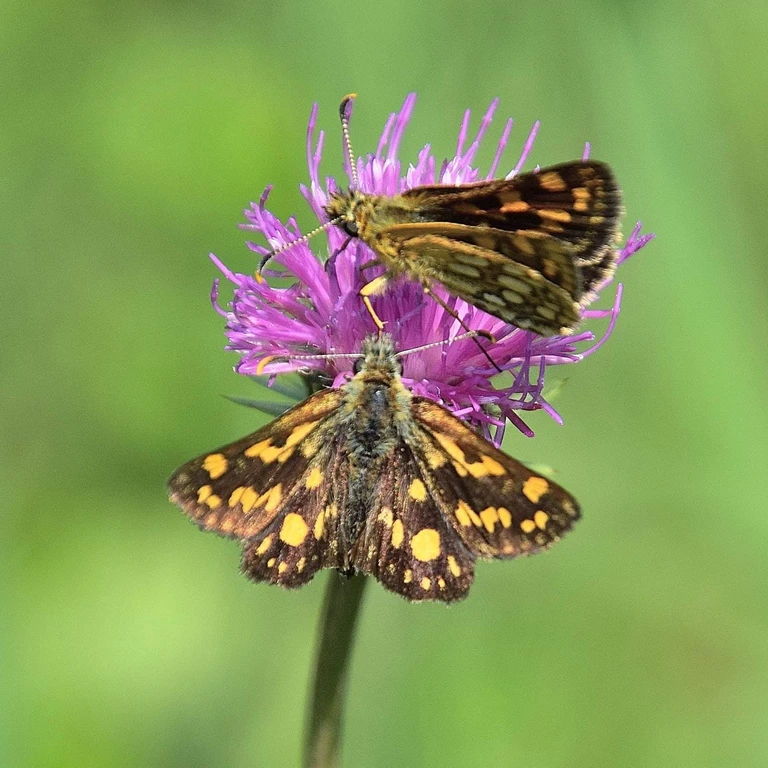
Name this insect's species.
Carterocephalus palaemon
